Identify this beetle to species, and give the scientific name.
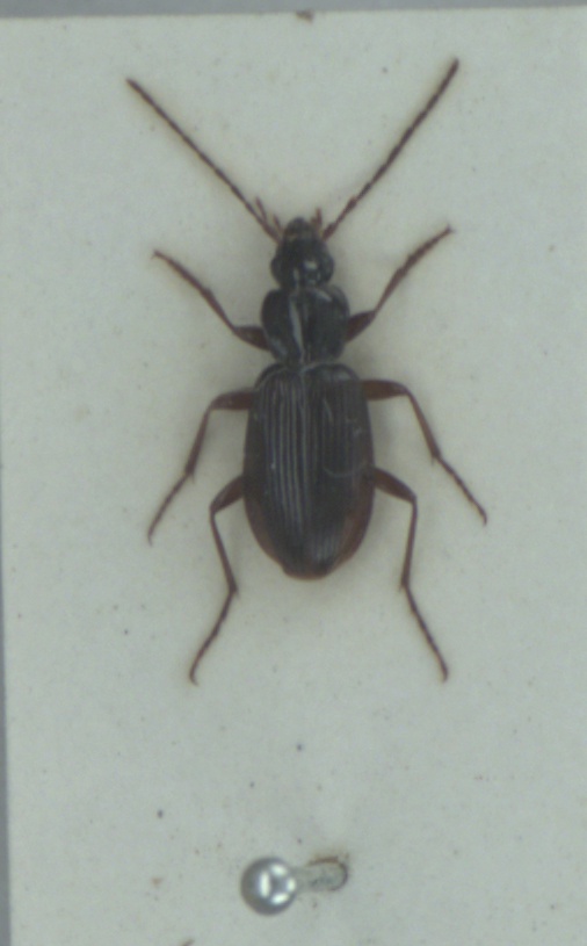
Platynus livens
